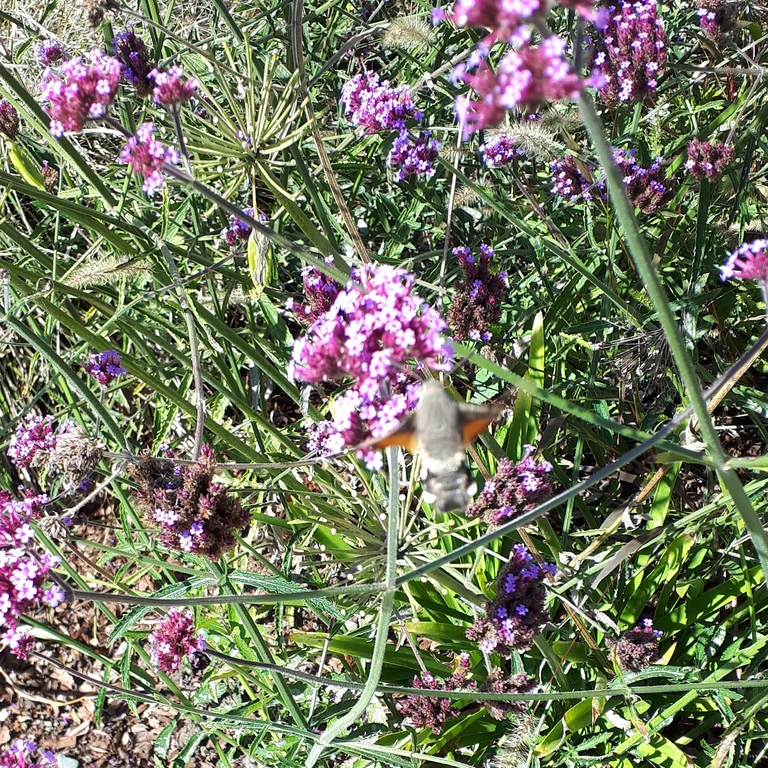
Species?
Macroglossum stellatarum
